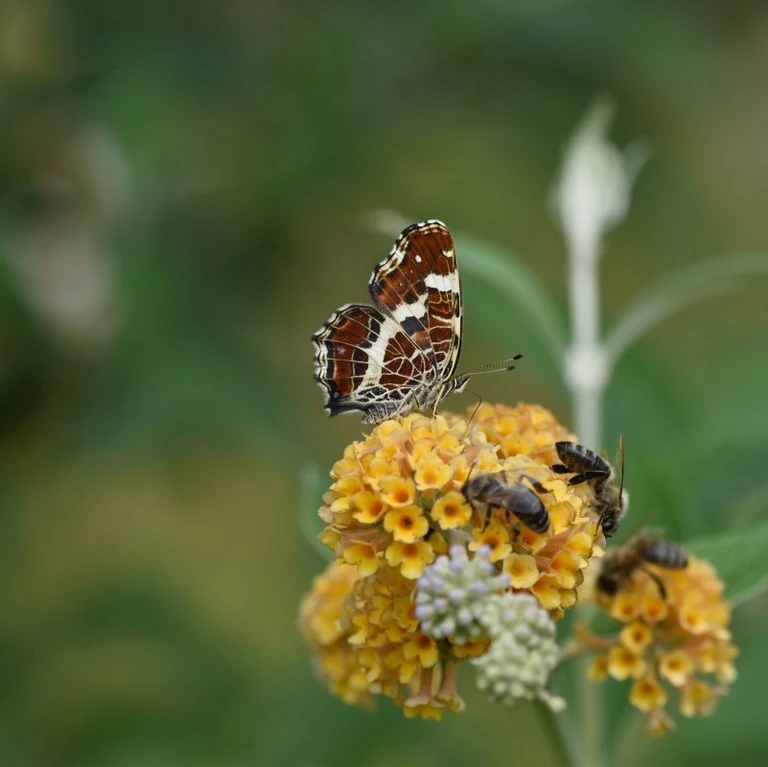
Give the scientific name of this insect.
Araschnia levana
